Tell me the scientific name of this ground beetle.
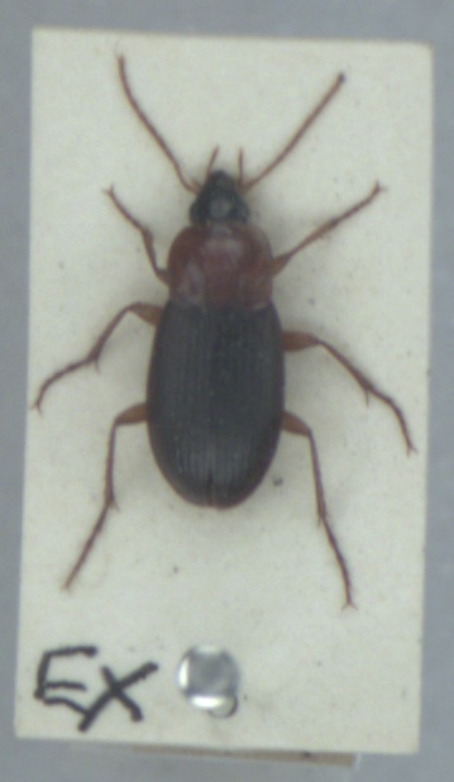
Calathus melanocephalus
